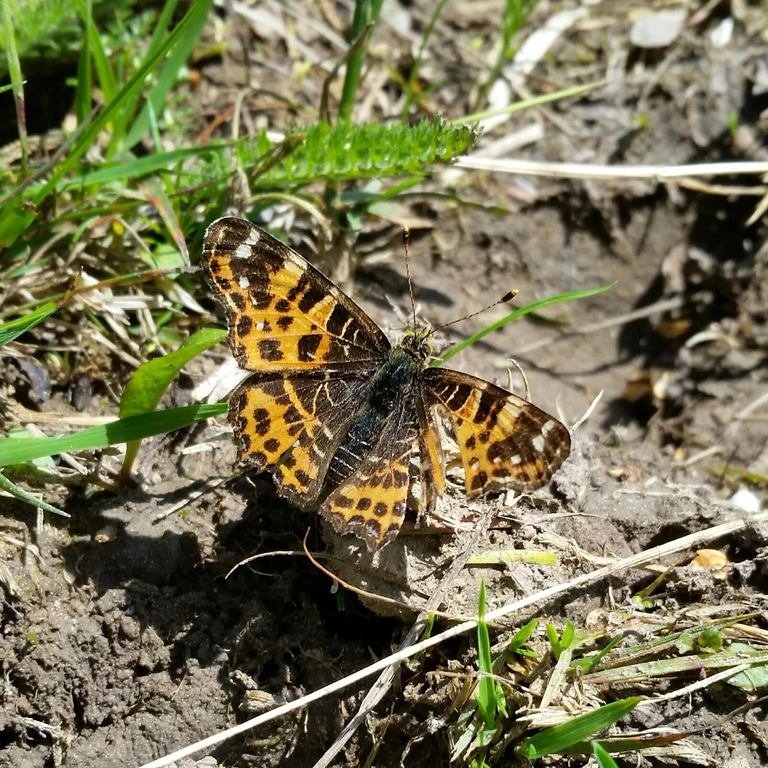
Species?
Araschnia levana
